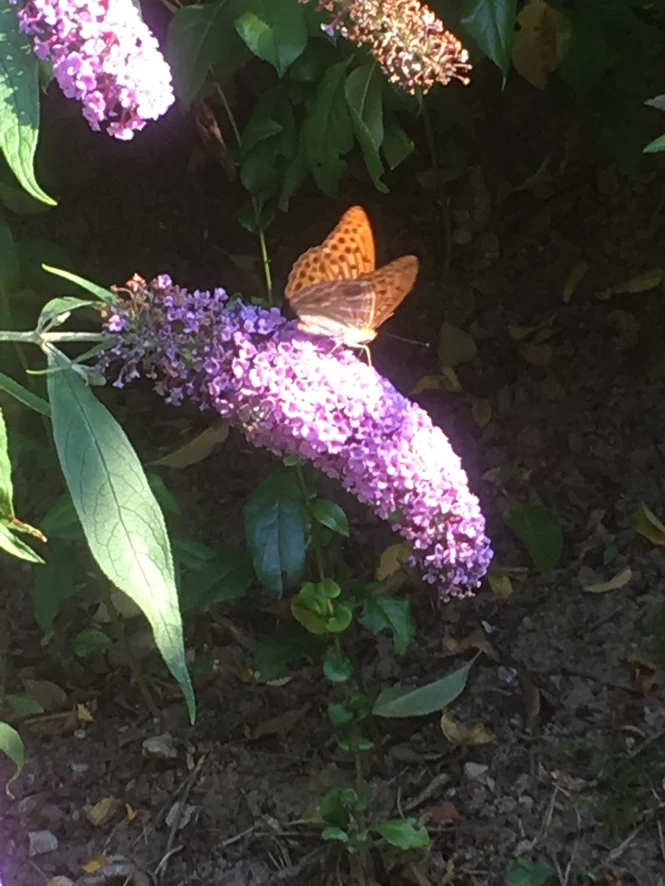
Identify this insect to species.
Argynnis paphia
